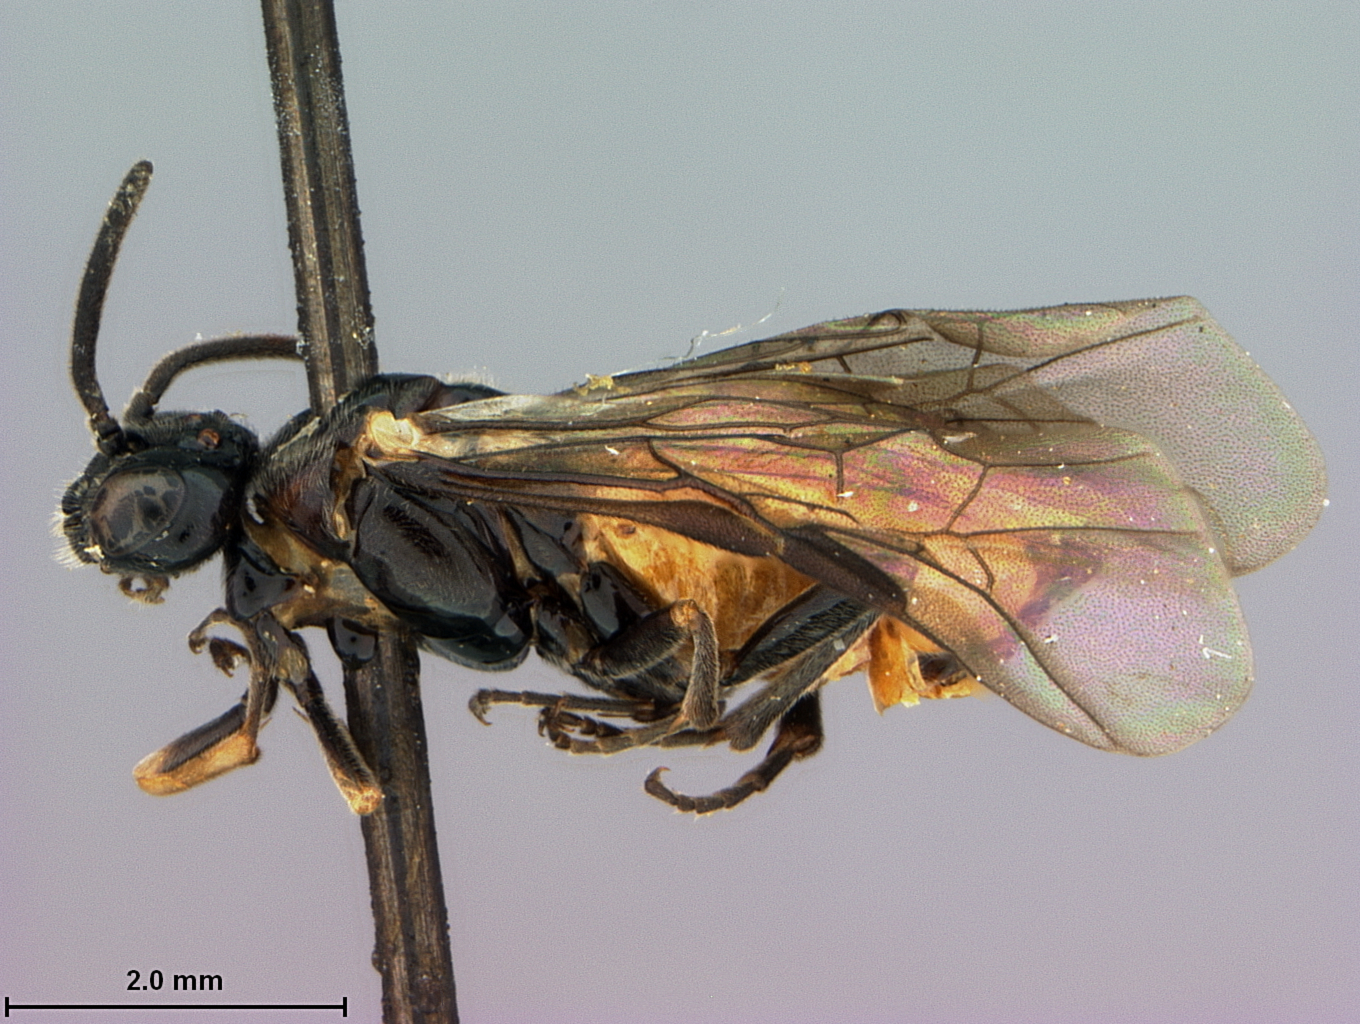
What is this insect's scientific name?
Sphacophilus ceraus
